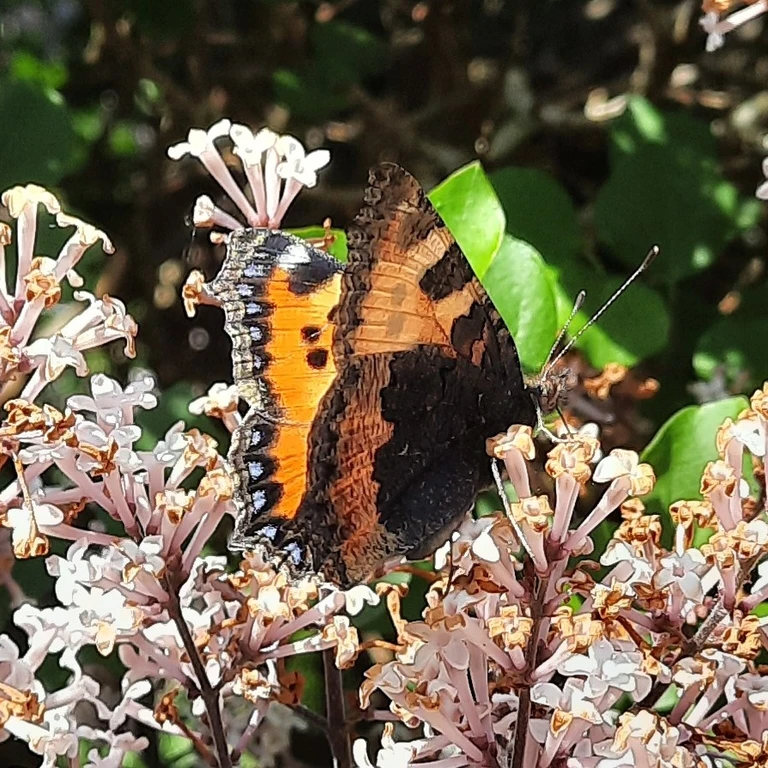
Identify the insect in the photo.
Aglais urticae
